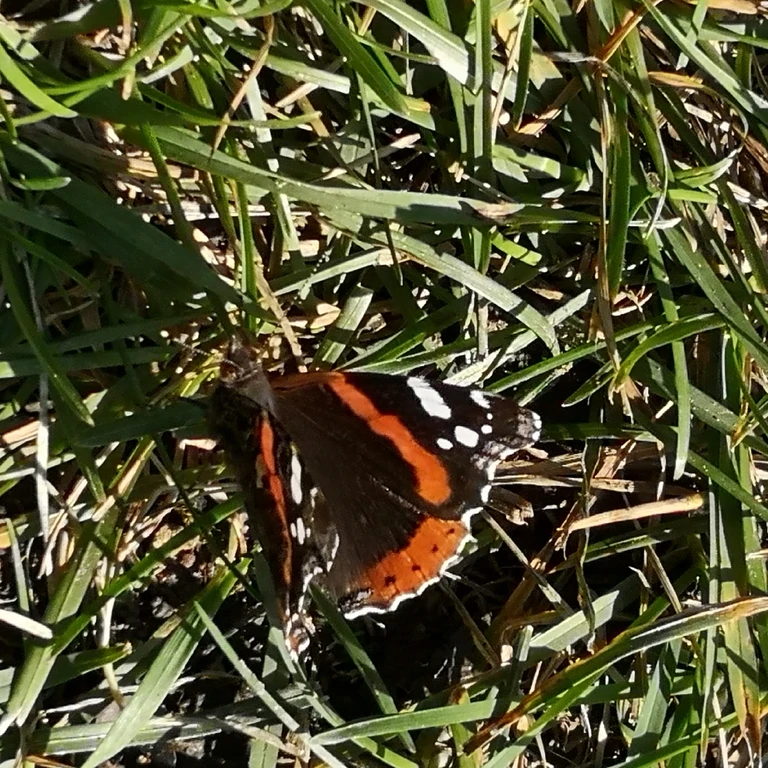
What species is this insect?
Vanessa atalanta
